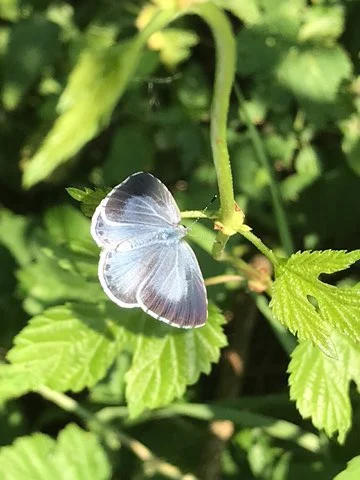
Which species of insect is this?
Celastrina argiolus
